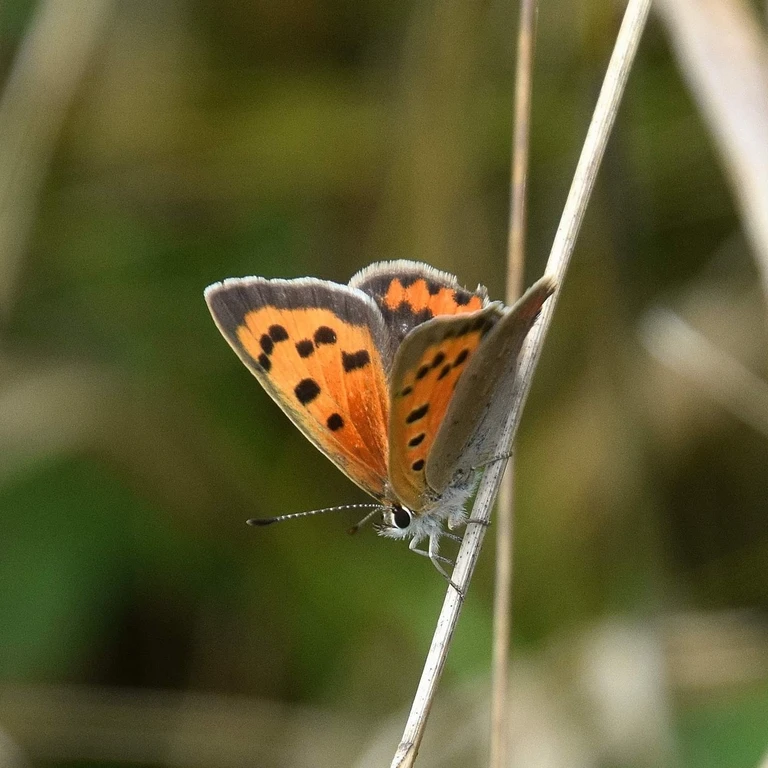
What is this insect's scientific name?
Lycaena phlaeas
